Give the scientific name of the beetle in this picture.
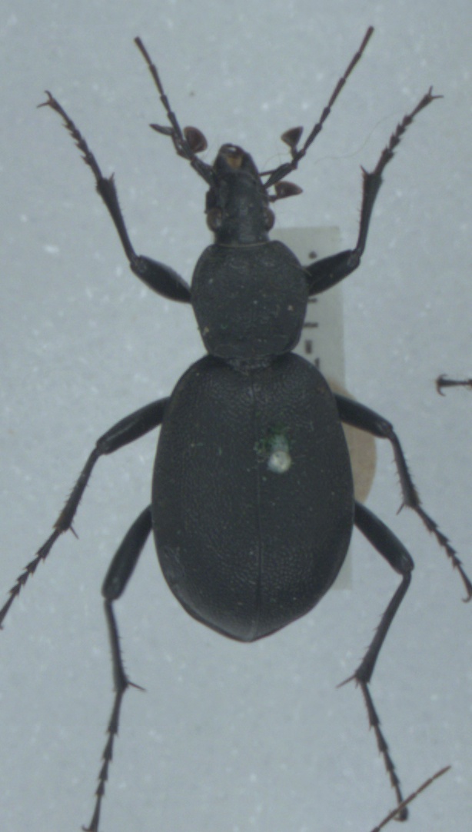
Cychrus caraboides
